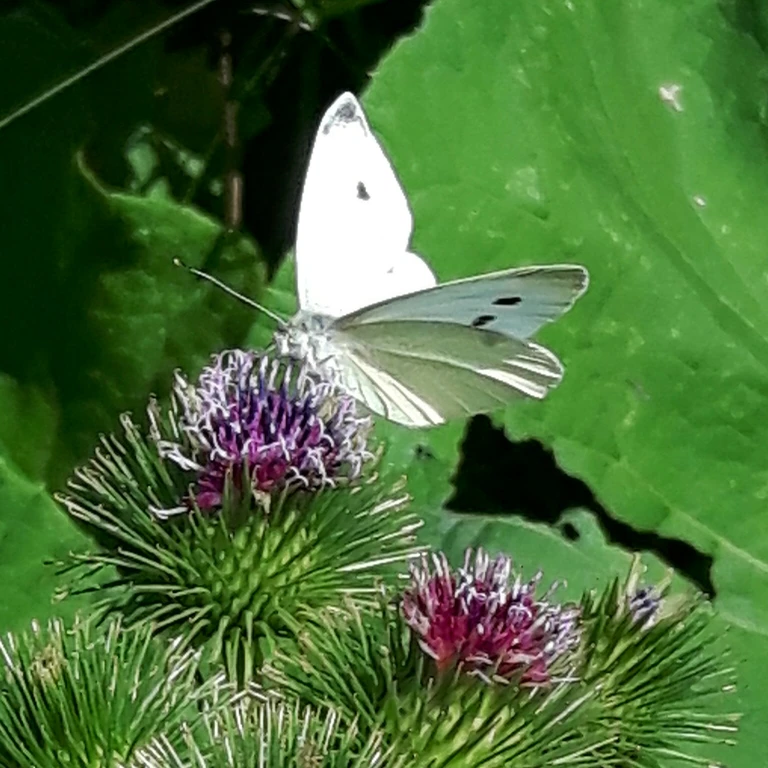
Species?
Pieris rapae
